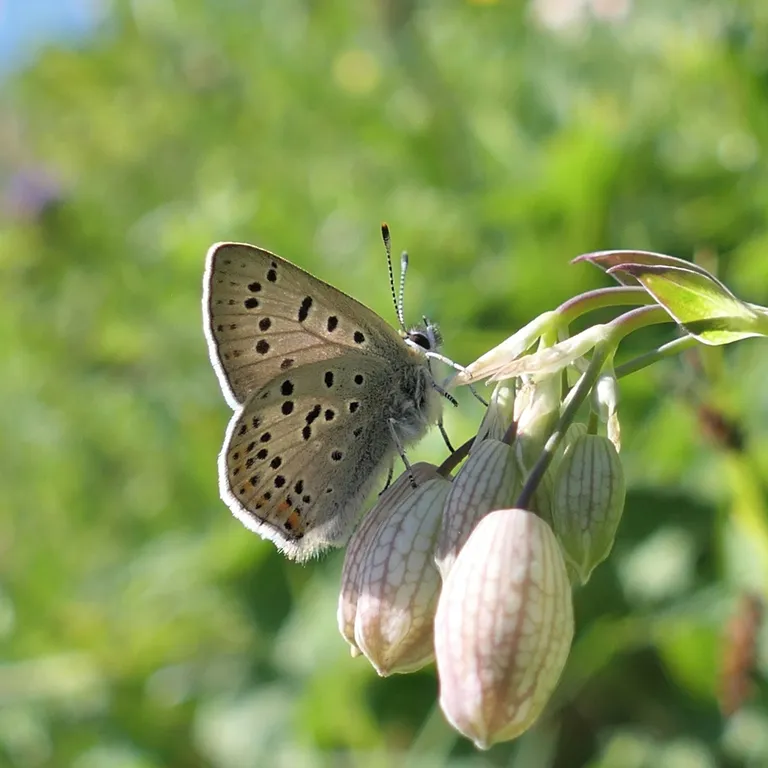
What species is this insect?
Lycaena tityrus (also Loweia tityrus)
